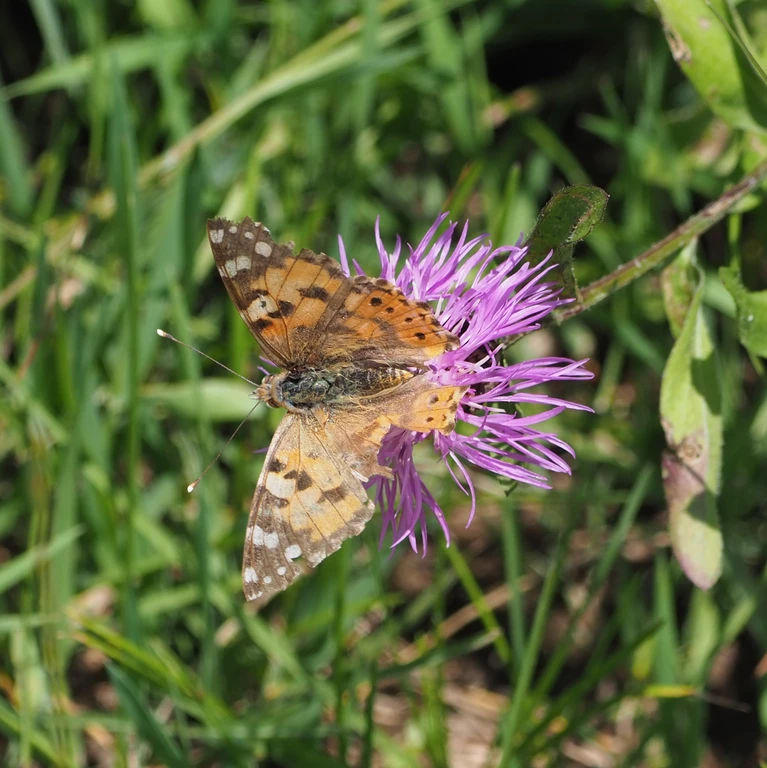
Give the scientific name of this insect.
Vanessa cardui
